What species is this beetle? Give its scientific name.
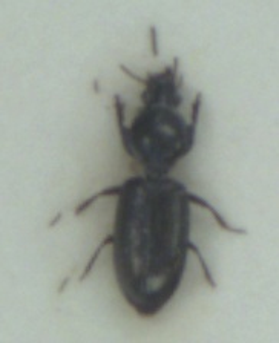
Dyschirius salinus
